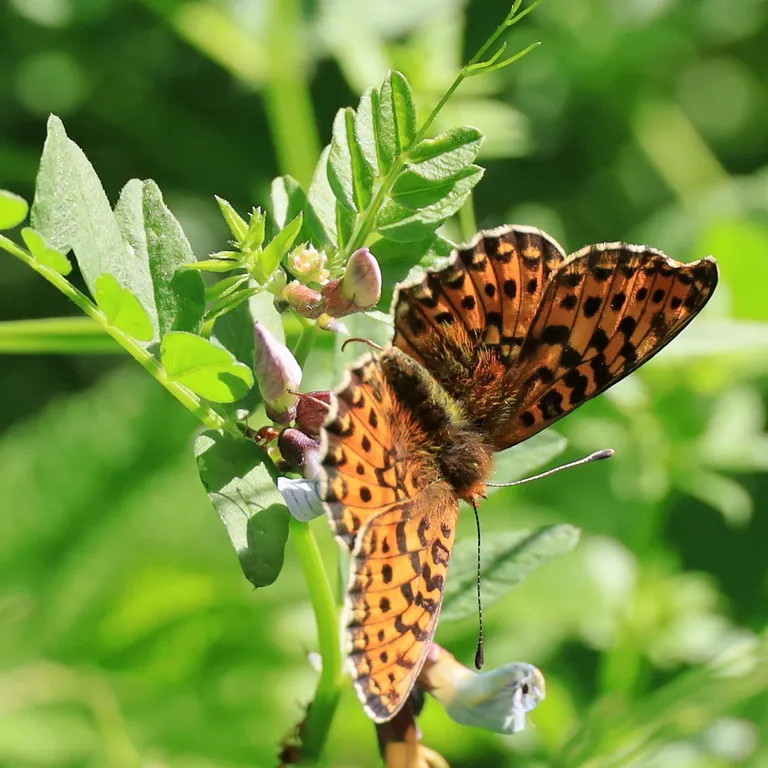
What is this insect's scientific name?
Boloria euphrosyne (also Clossiana euphrosyne)
